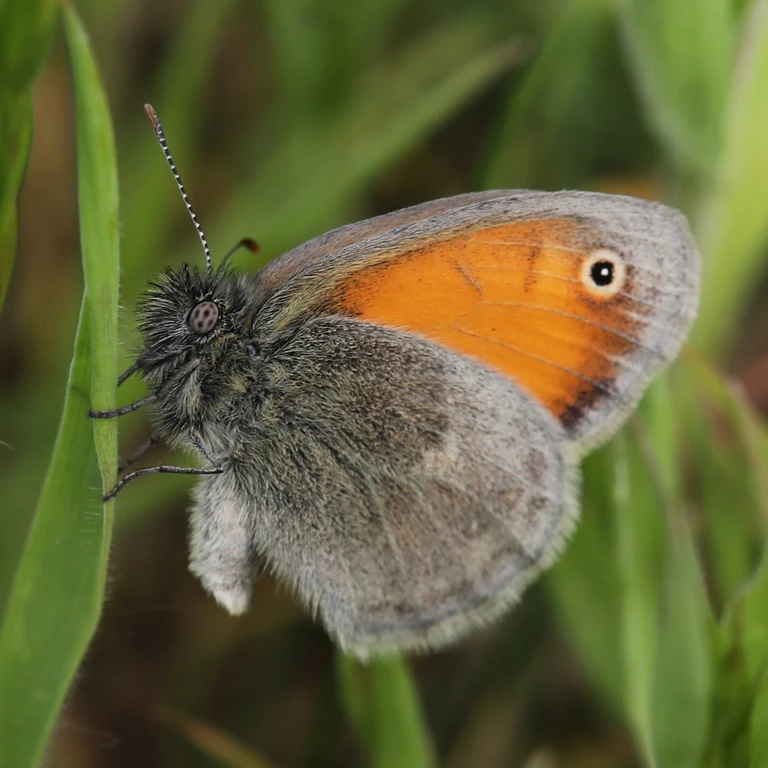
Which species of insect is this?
Coenonympha pamphilus
